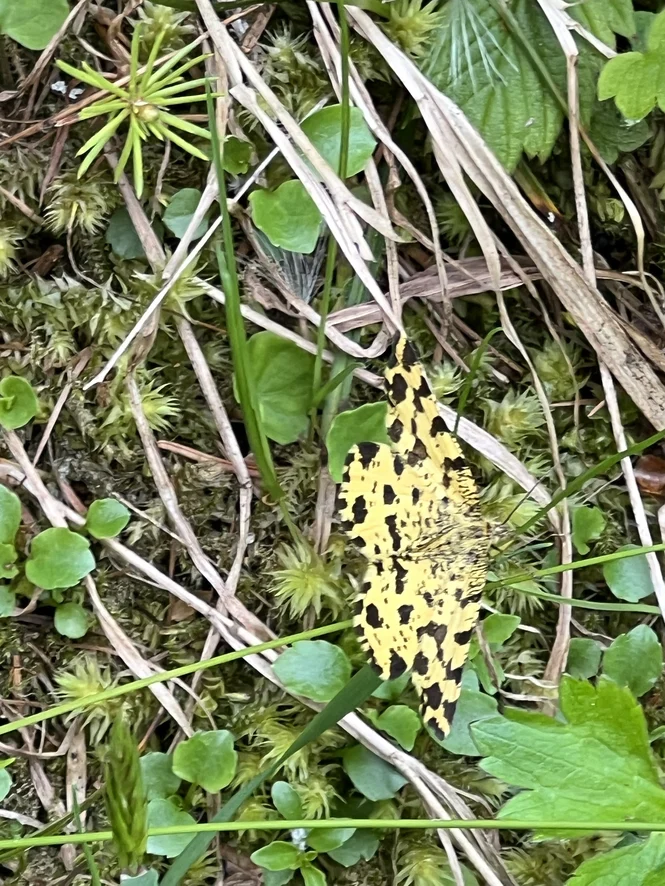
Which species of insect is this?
Pseudopanthera macularia
